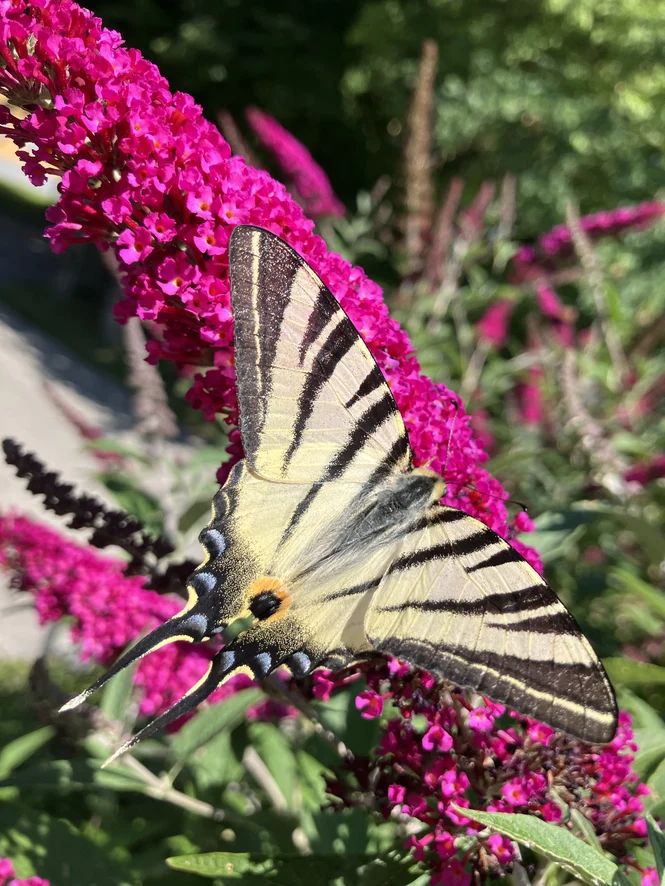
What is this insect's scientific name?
Iphiclides podalirius
